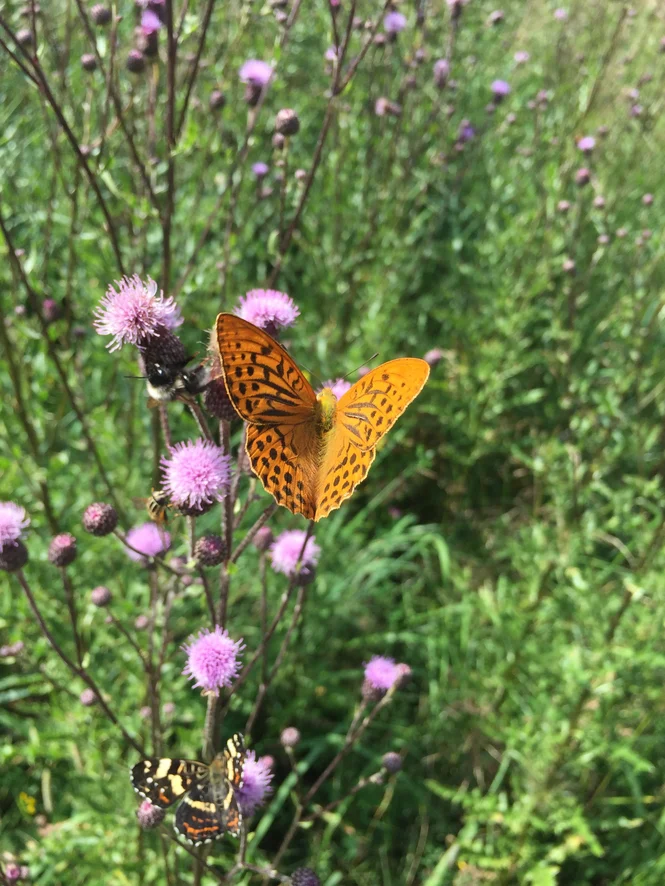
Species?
Argynnis paphia
